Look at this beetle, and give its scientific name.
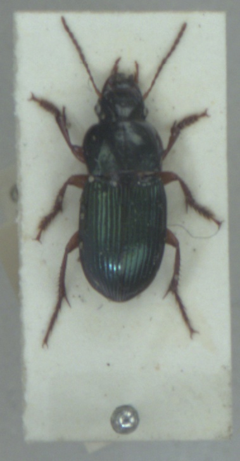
Harpalus rubripes
